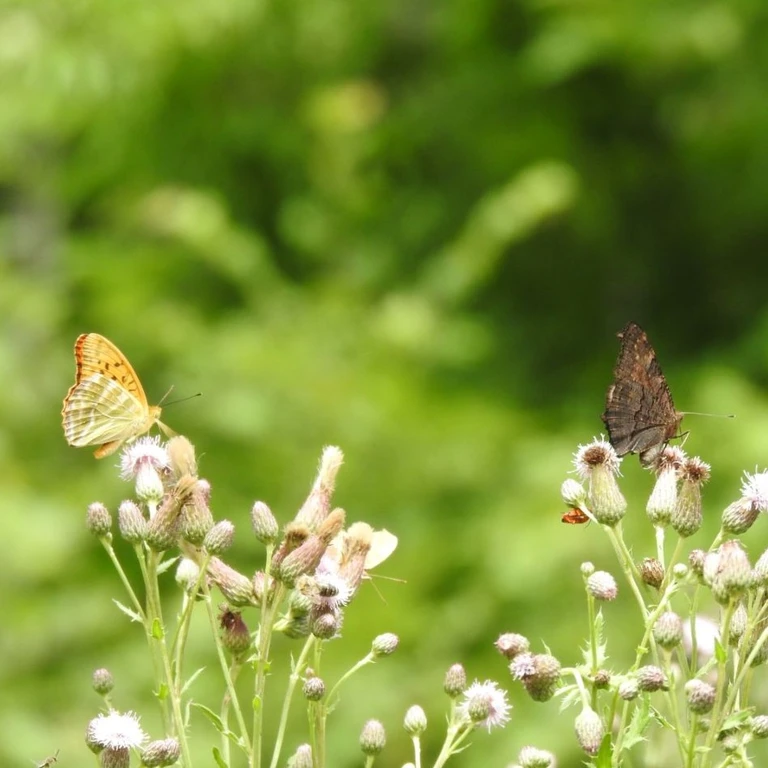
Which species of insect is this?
Argynnis paphia
